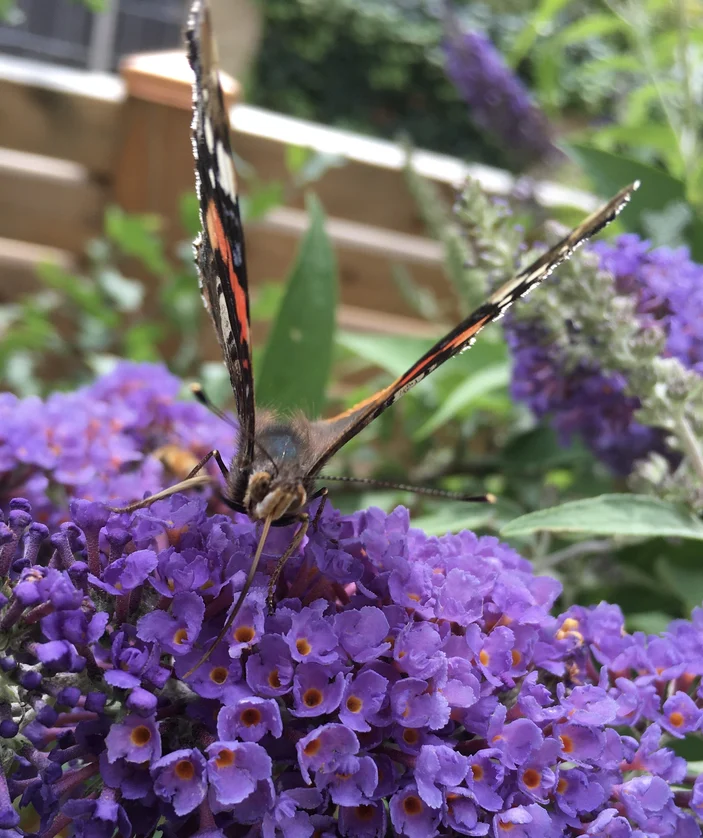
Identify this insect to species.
Vanessa atalanta
